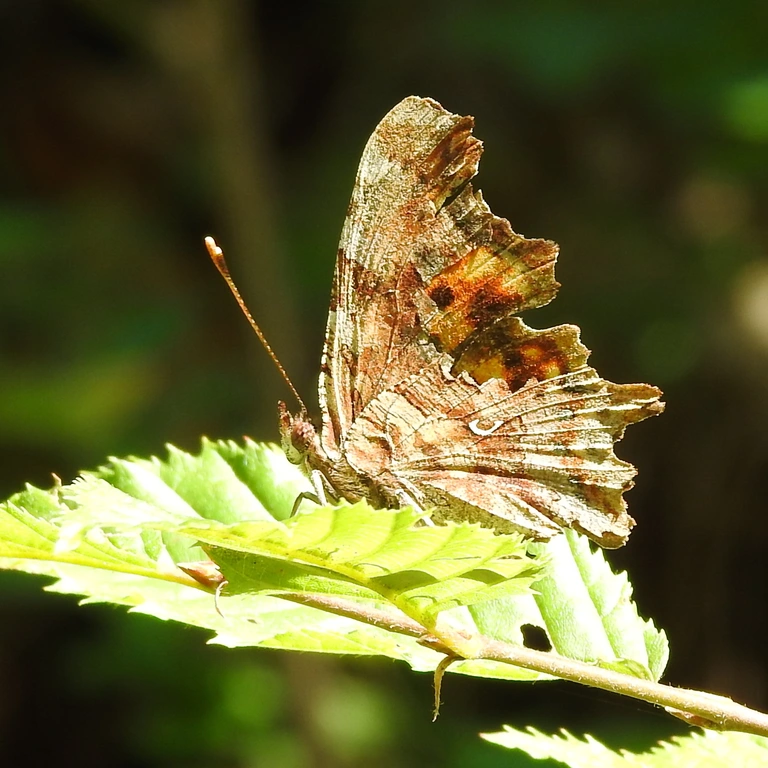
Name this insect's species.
Polygonia c-album
